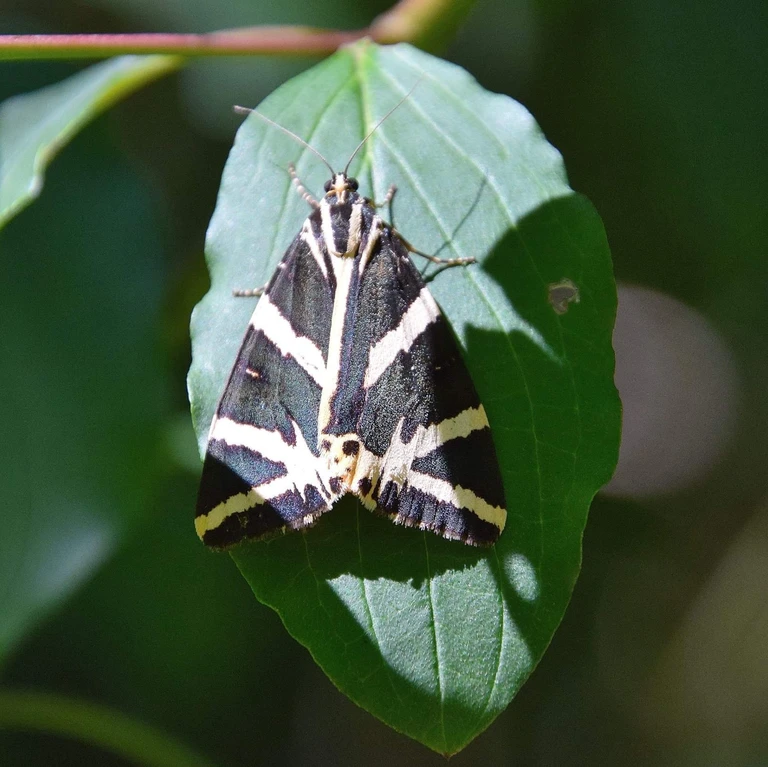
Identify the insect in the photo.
Euplagia quadripunctaria
